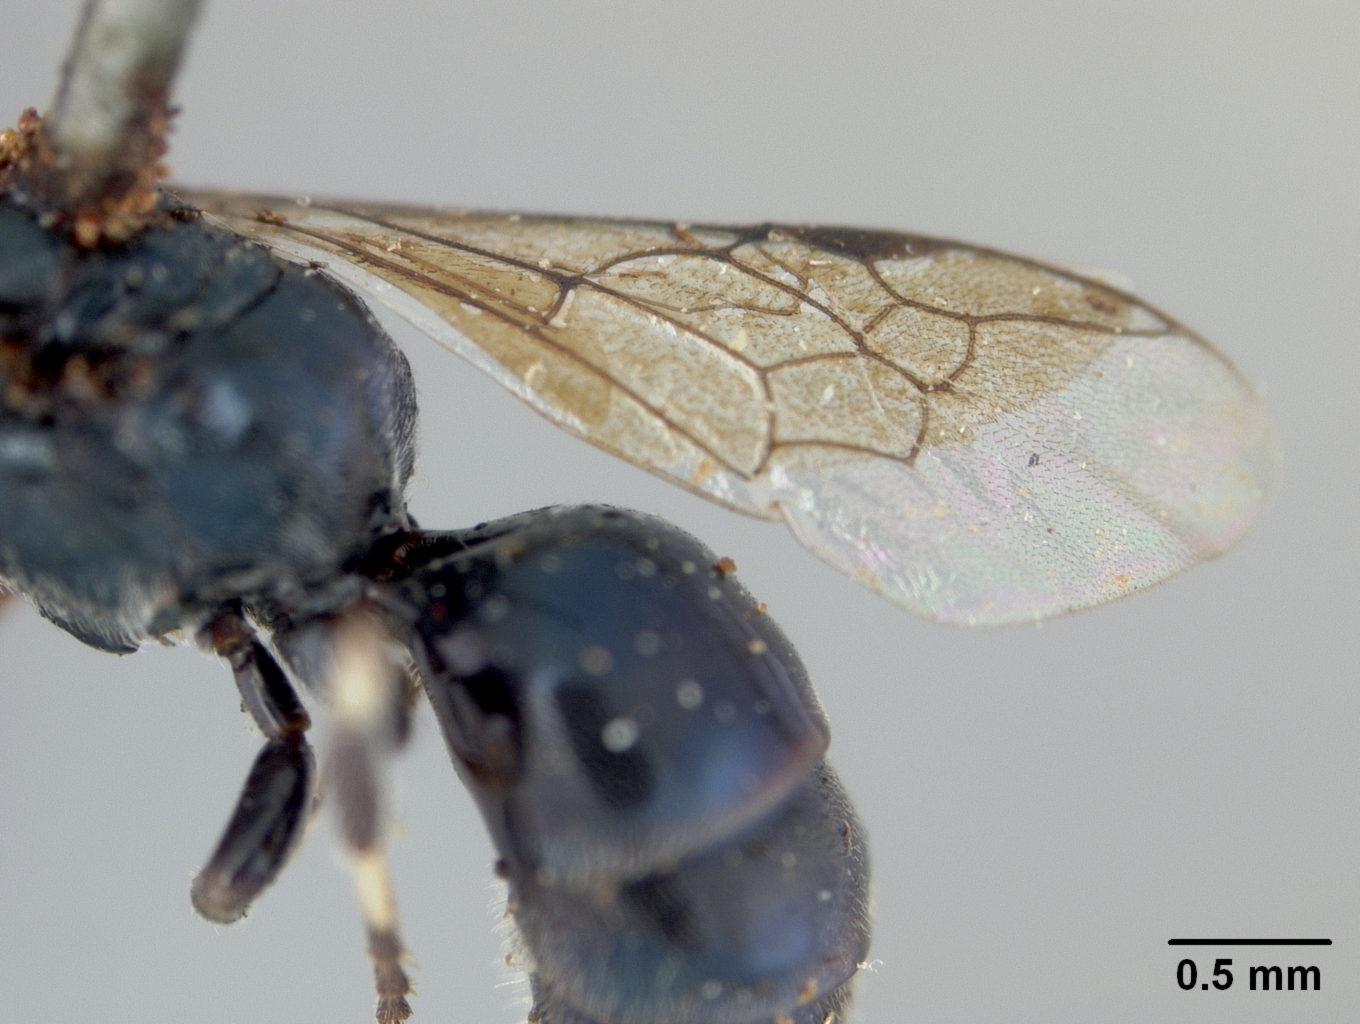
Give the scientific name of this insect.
Prosopis worcesteri
